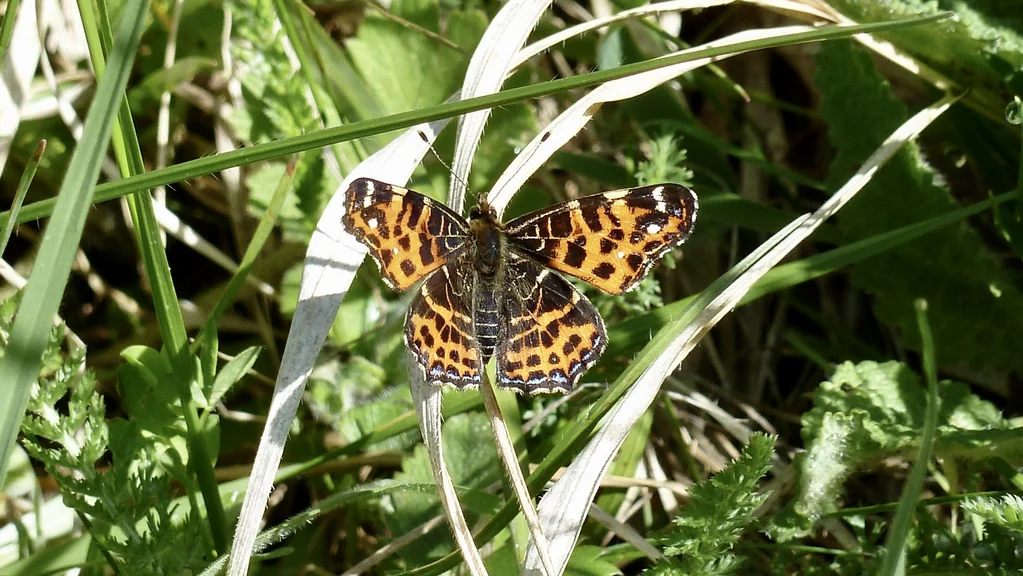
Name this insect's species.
Araschnia levana
